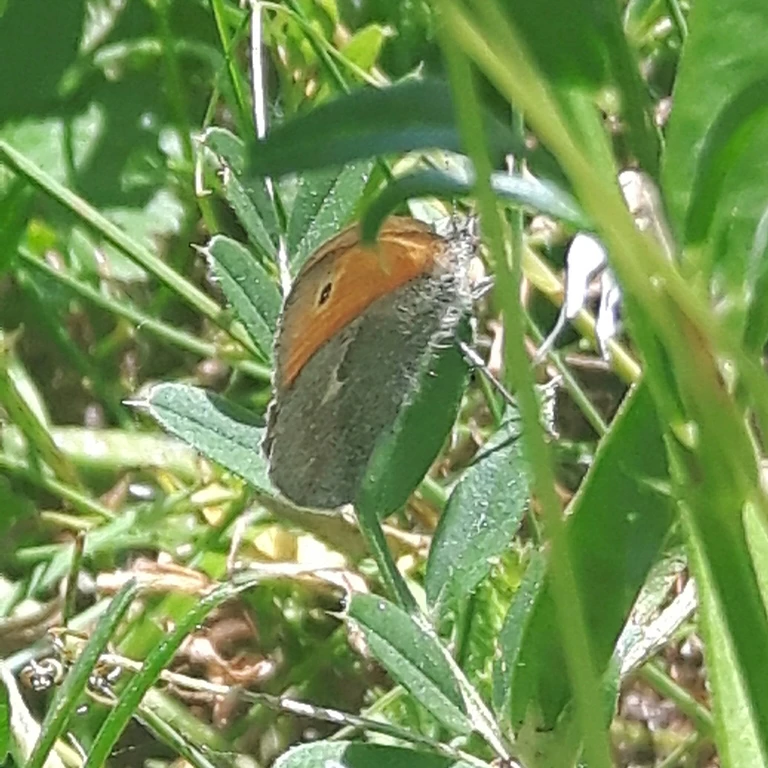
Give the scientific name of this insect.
Coenonympha pamphilus
